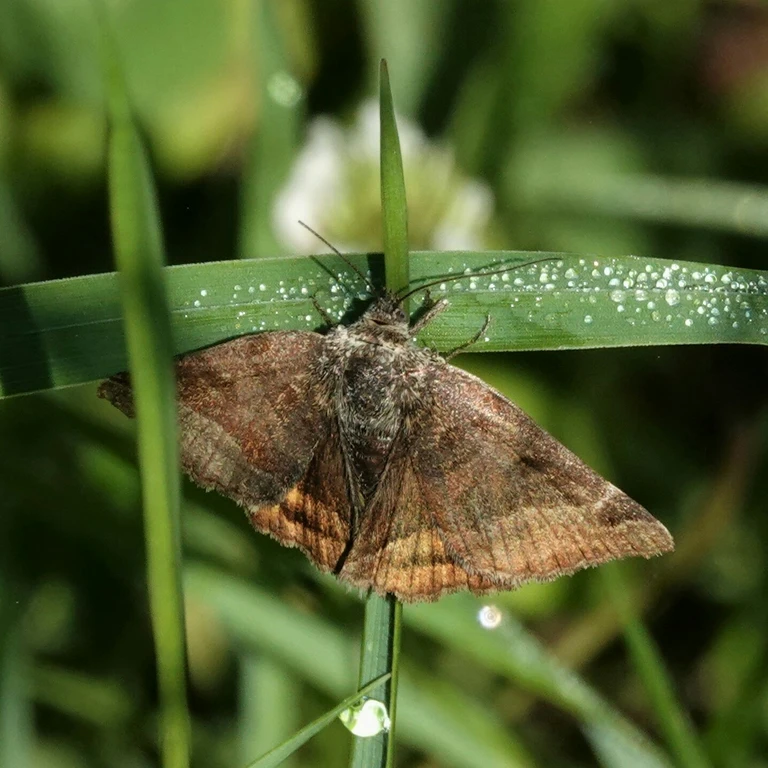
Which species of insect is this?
Euclidia glyphica
